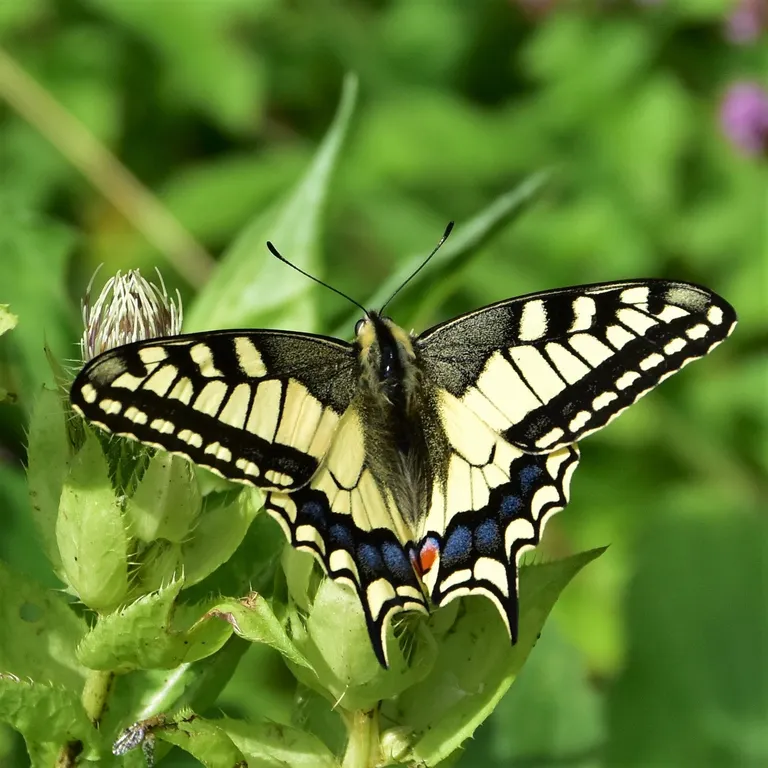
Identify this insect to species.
Papilio machaon
